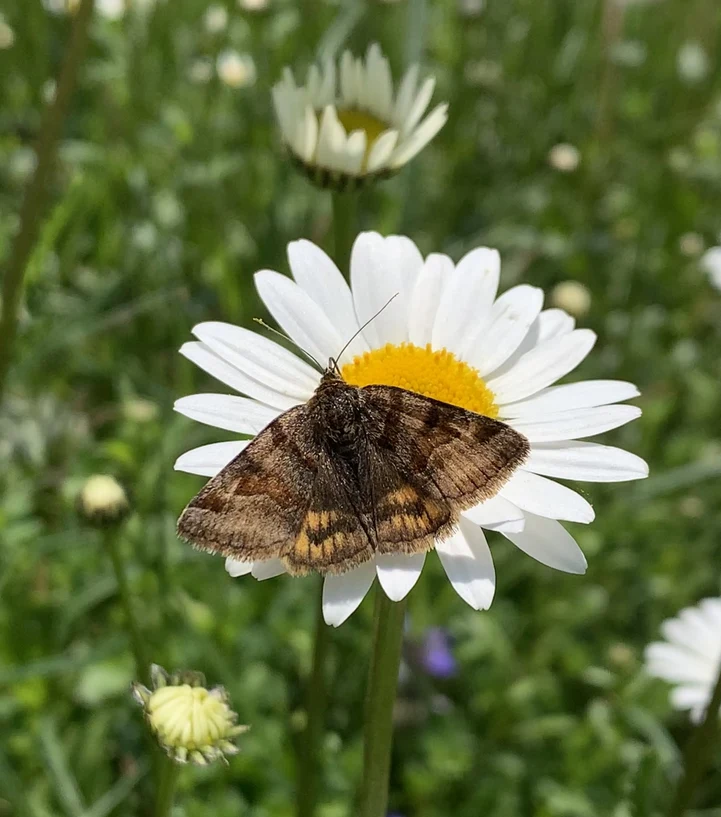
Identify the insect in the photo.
Euclidia glyphica
